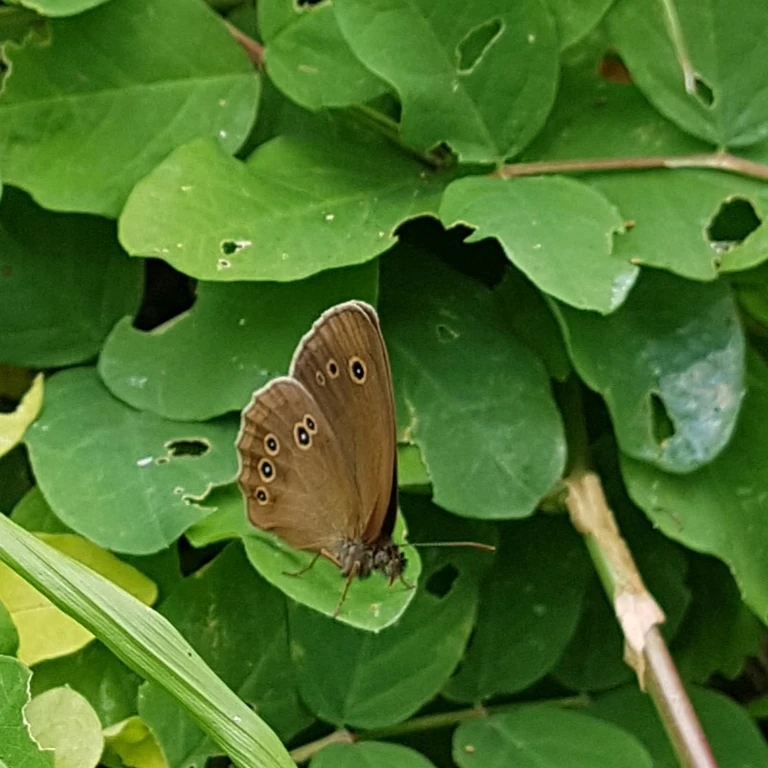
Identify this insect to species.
Aphantopus hyperantus
